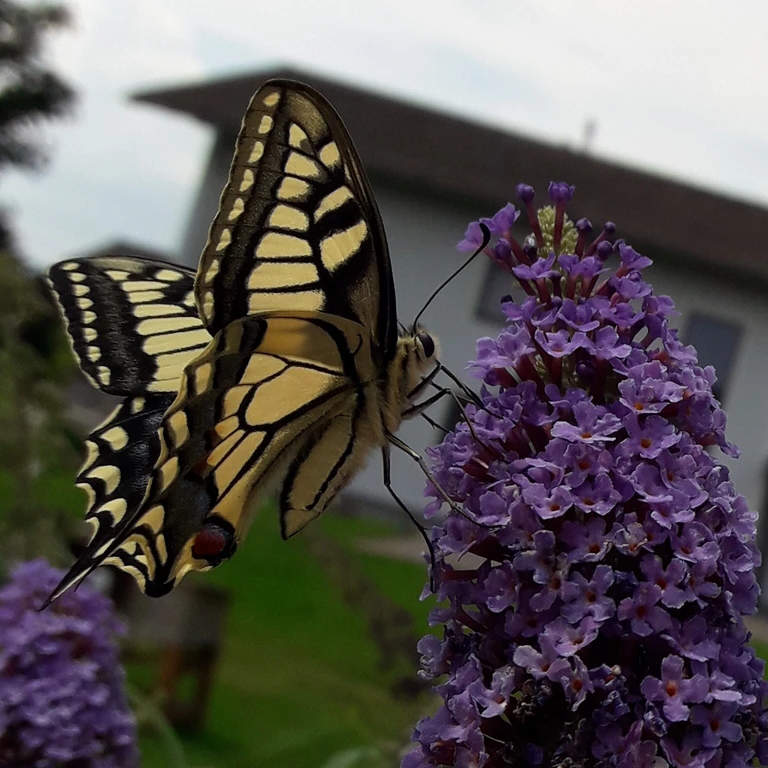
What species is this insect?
Papilio machaon
